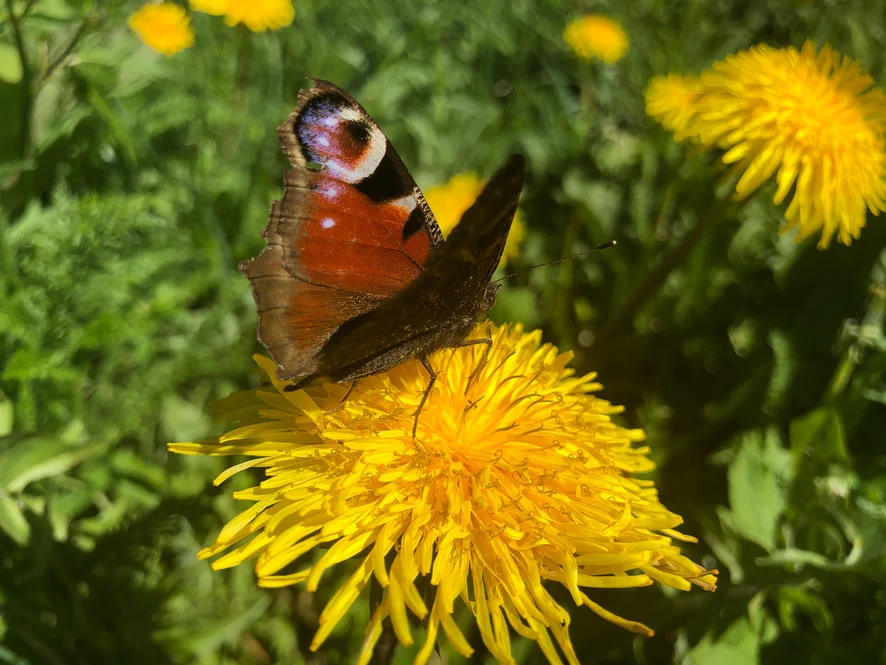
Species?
Aglais io
